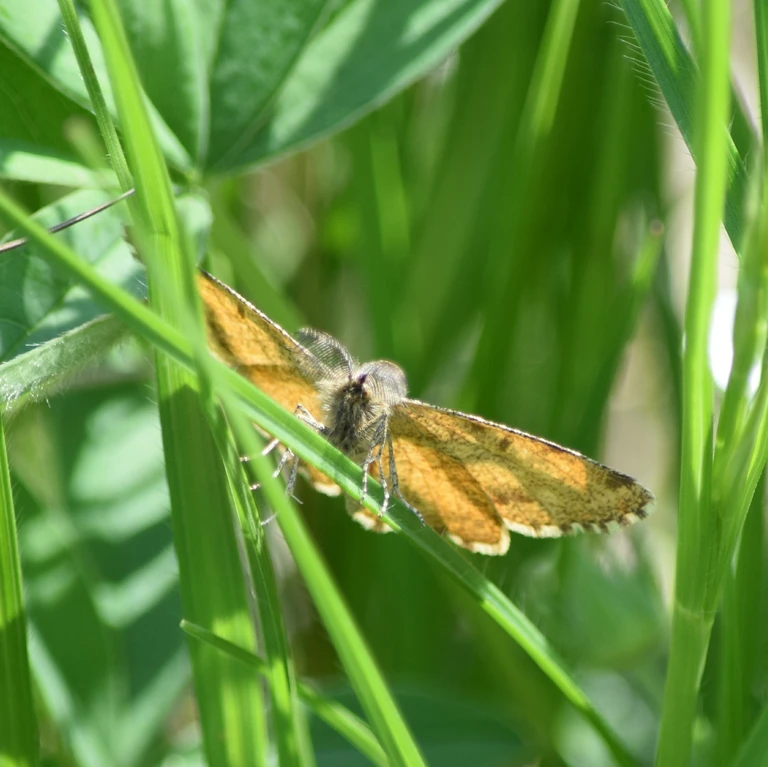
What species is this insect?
Ematurga atomaria
